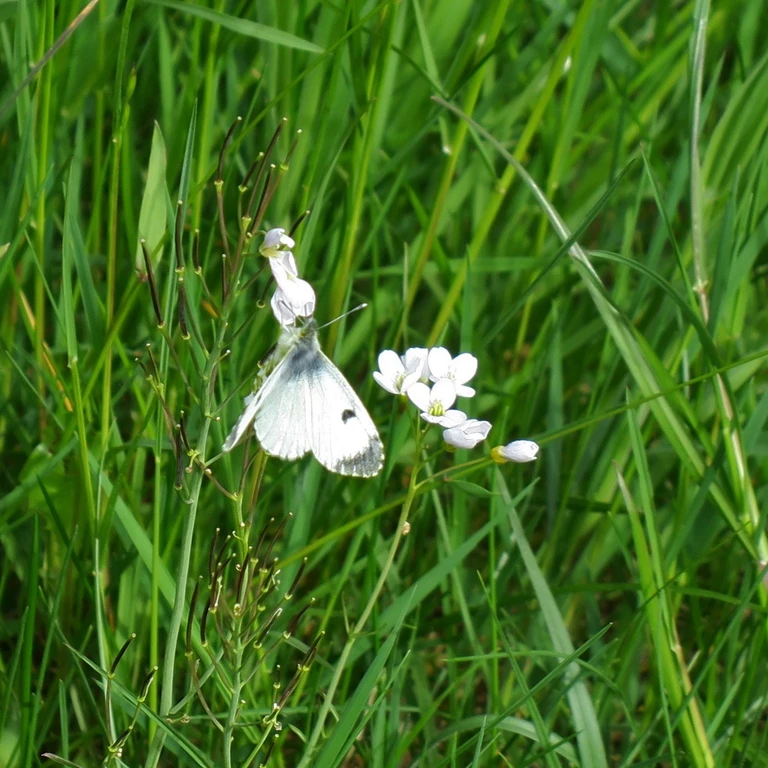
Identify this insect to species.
Anthocharis cardamines
